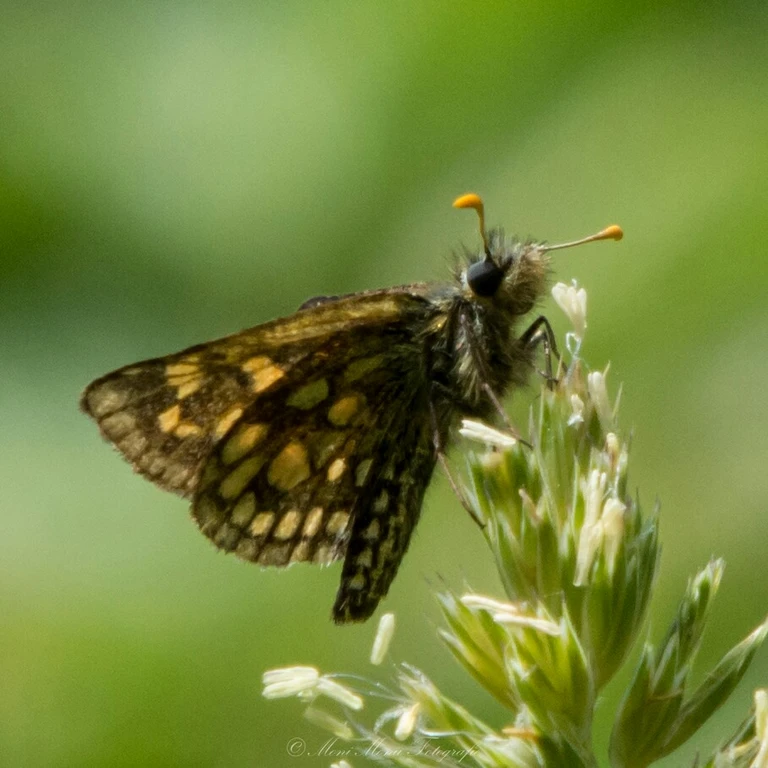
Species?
Carterocephalus palaemon
